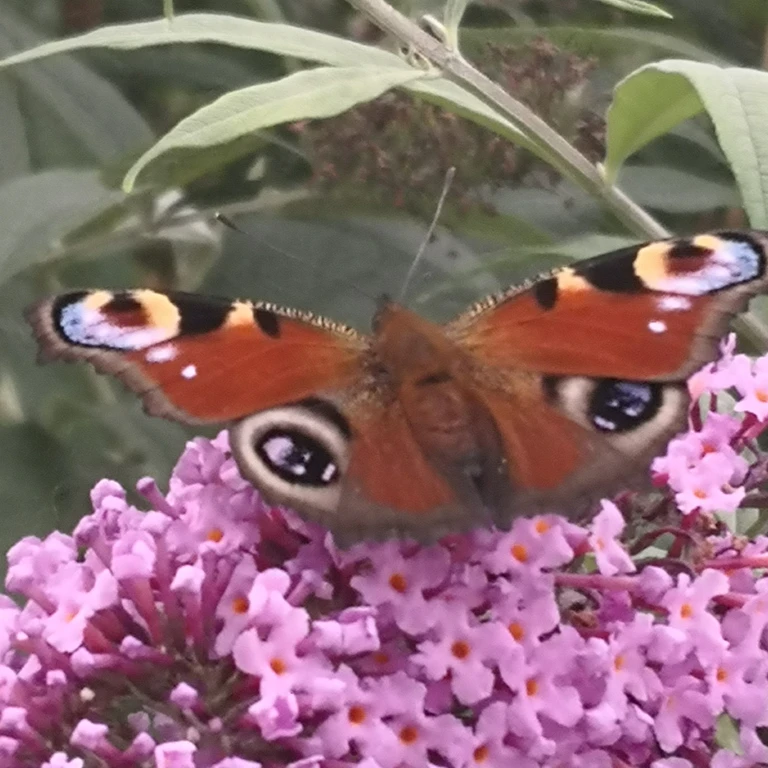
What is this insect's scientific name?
Aglais io
